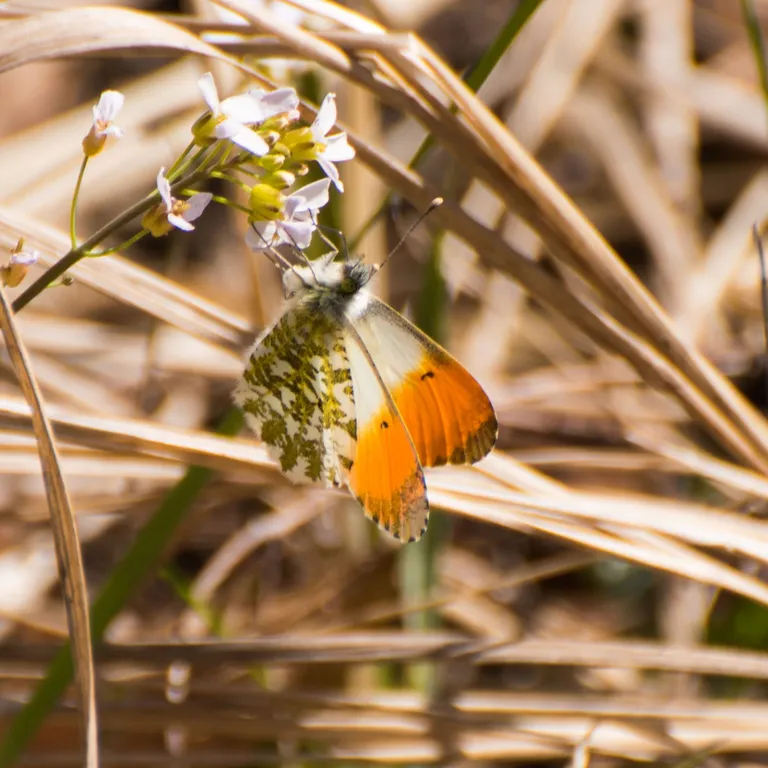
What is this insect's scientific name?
Anthocharis cardamines
